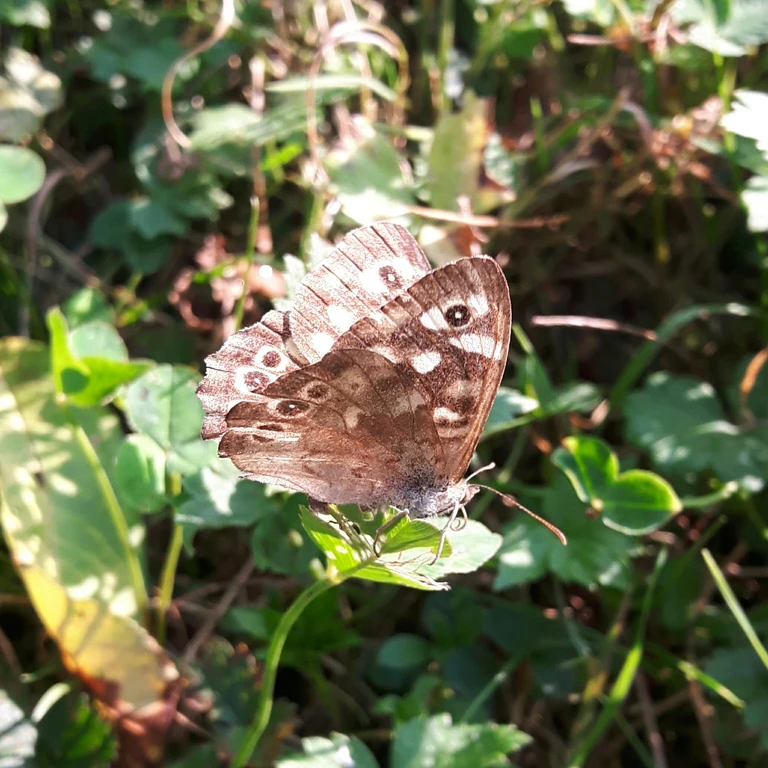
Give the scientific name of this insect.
Pararge aegeria
